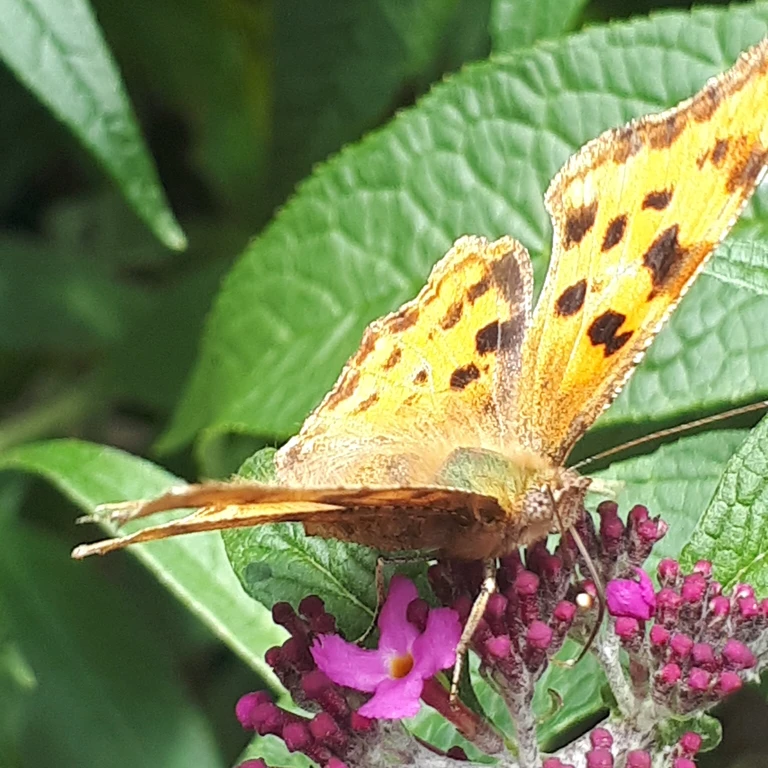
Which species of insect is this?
Polygonia c-album
